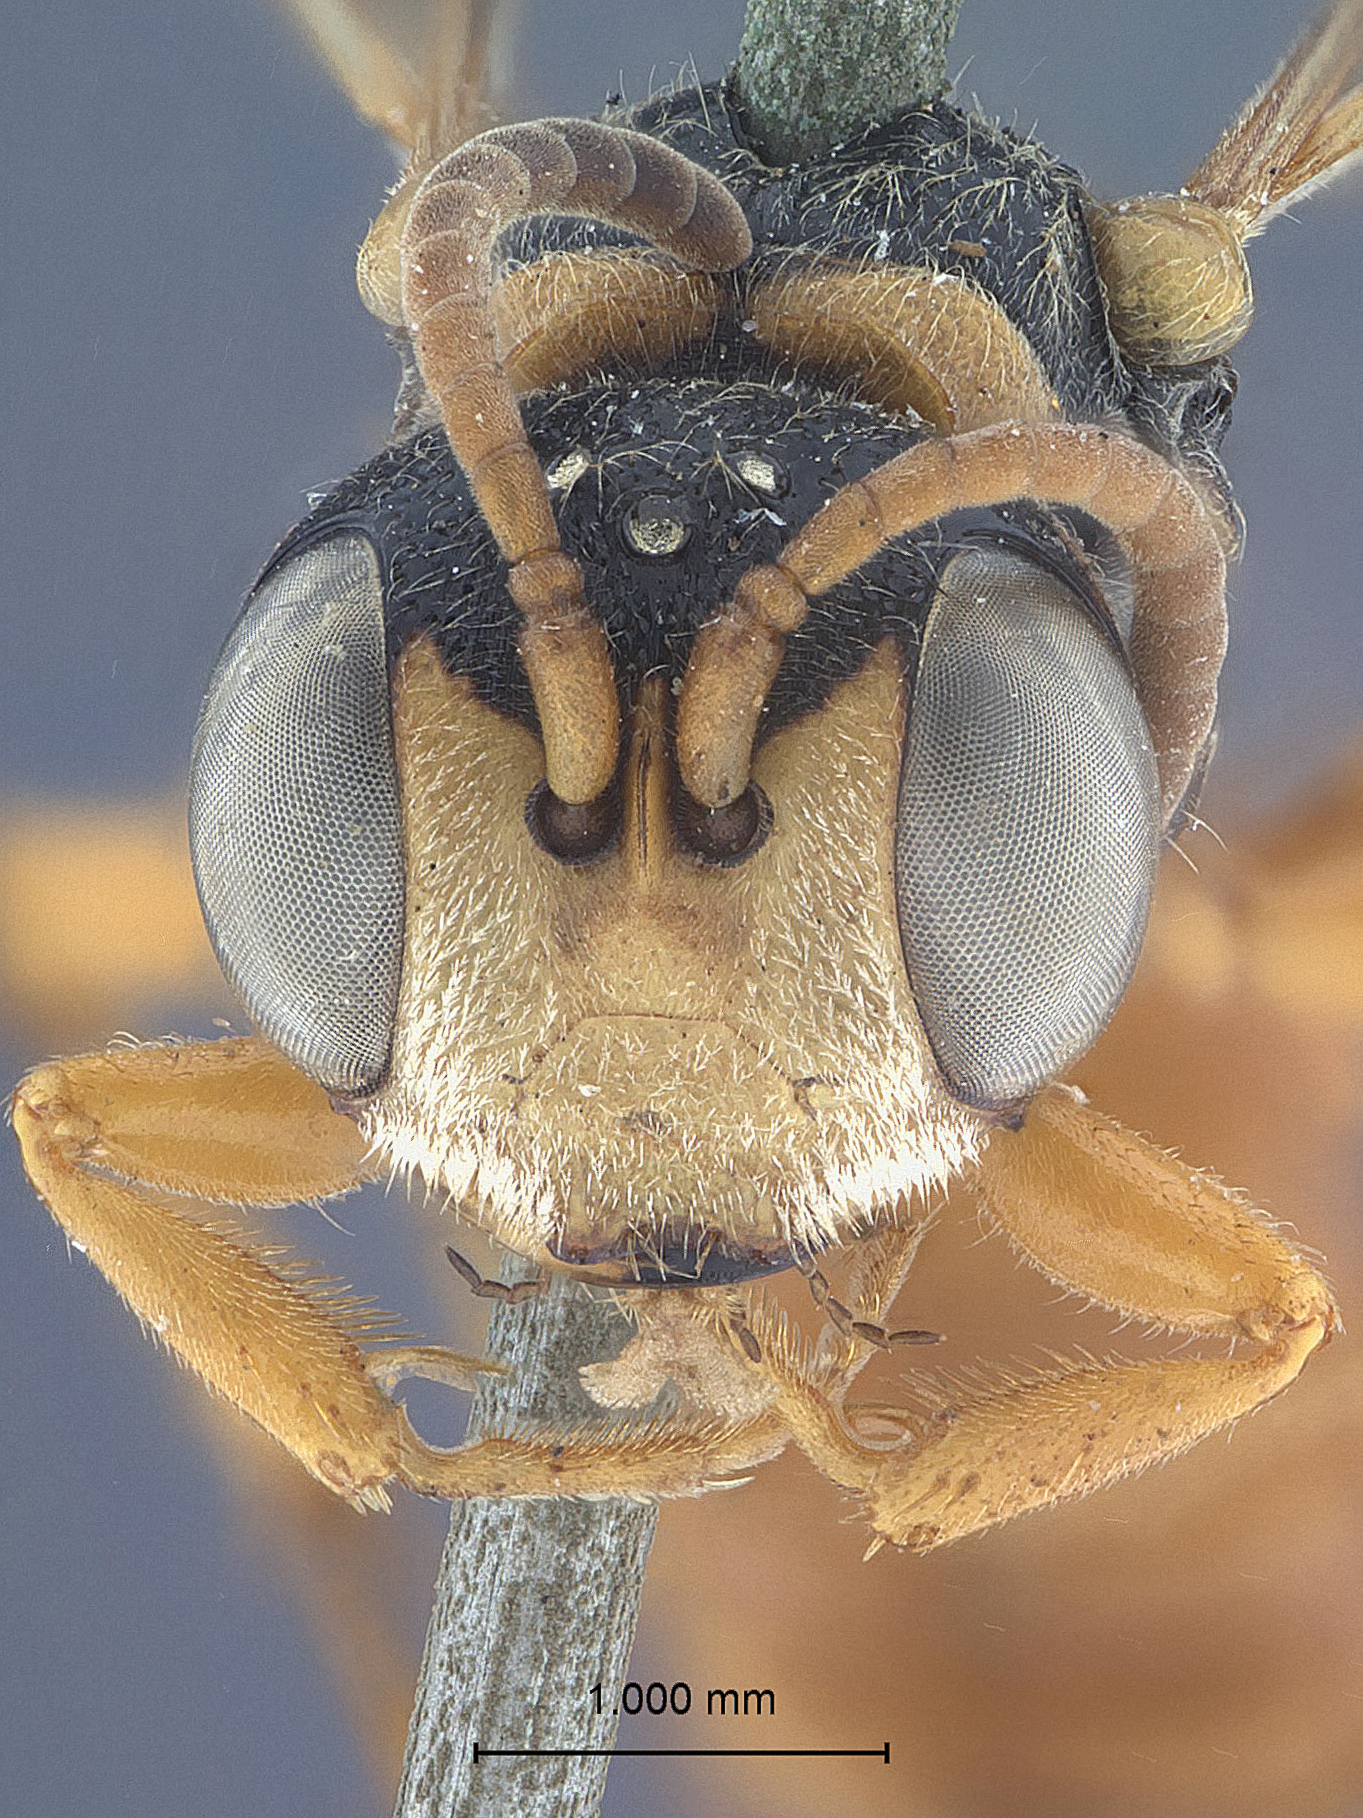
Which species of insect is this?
Cerceris pekingensis
